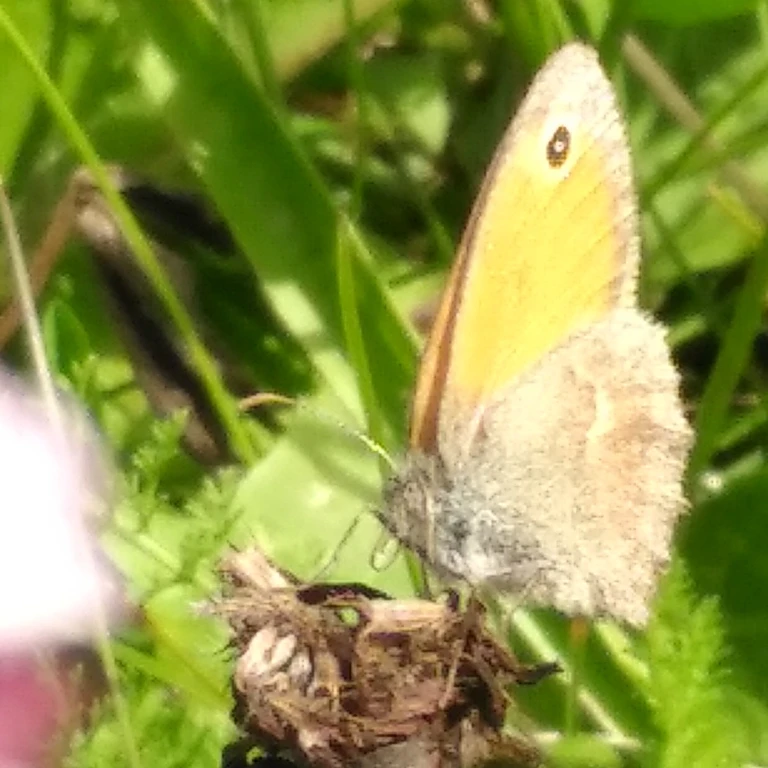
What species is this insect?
Coenonympha pamphilus
